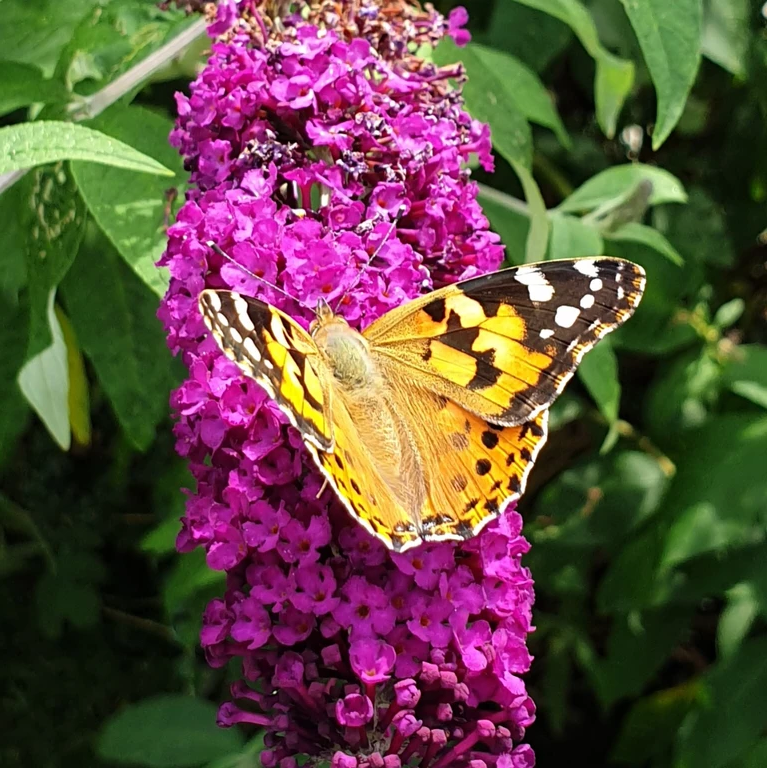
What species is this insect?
Vanessa cardui
